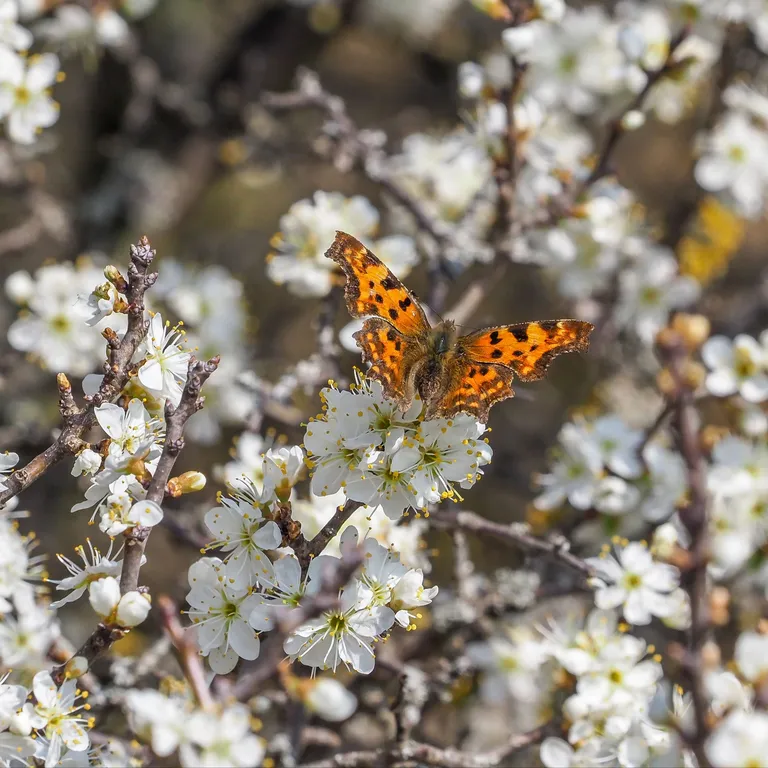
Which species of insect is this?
Polygonia c-album
